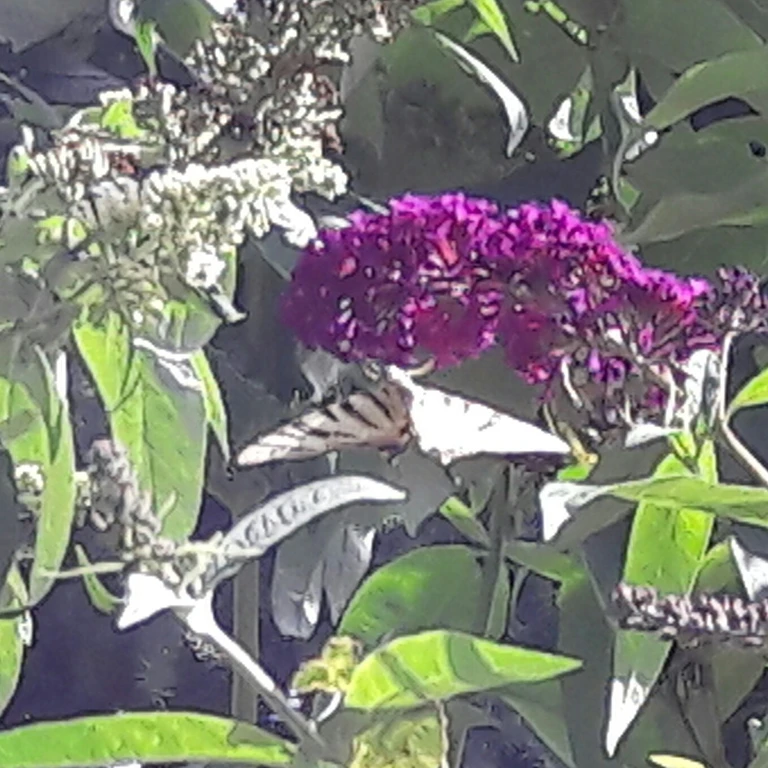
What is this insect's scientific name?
Iphiclides podalirius
